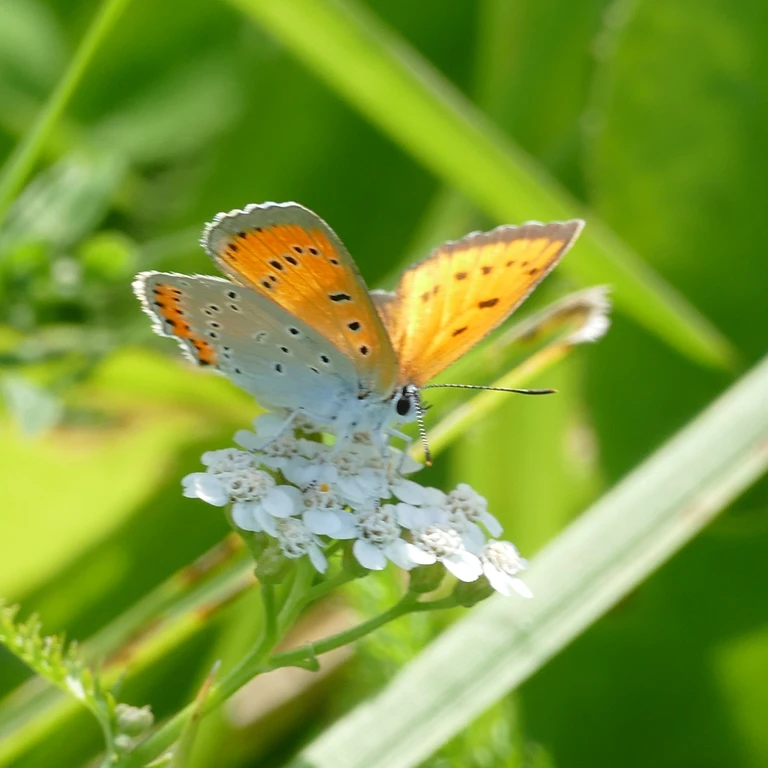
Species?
Lycaena dispar
